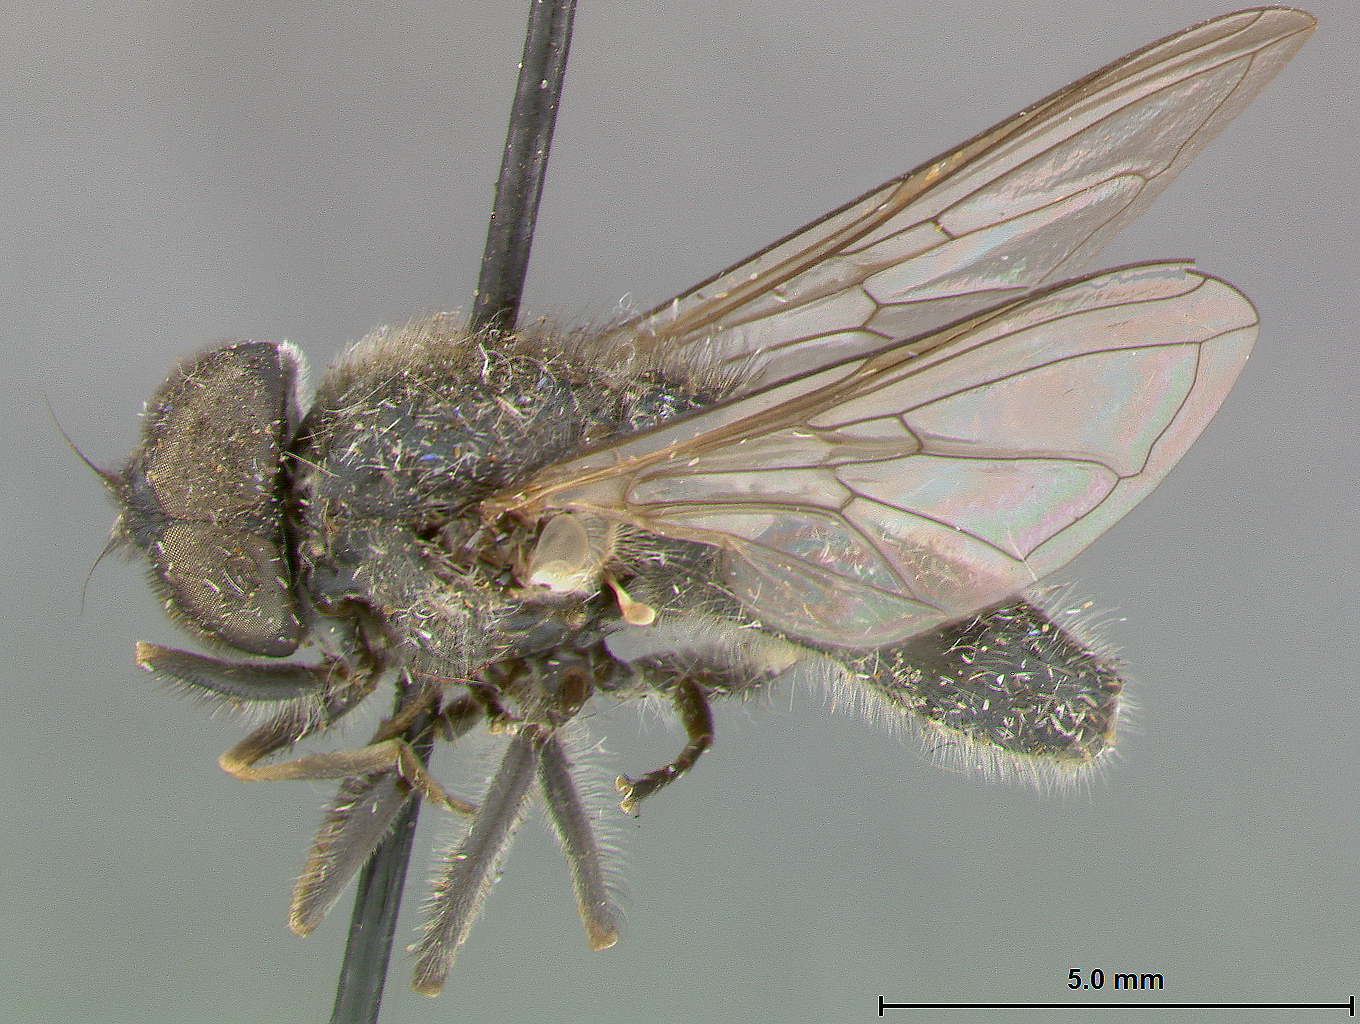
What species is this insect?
Cheilosia grahami
